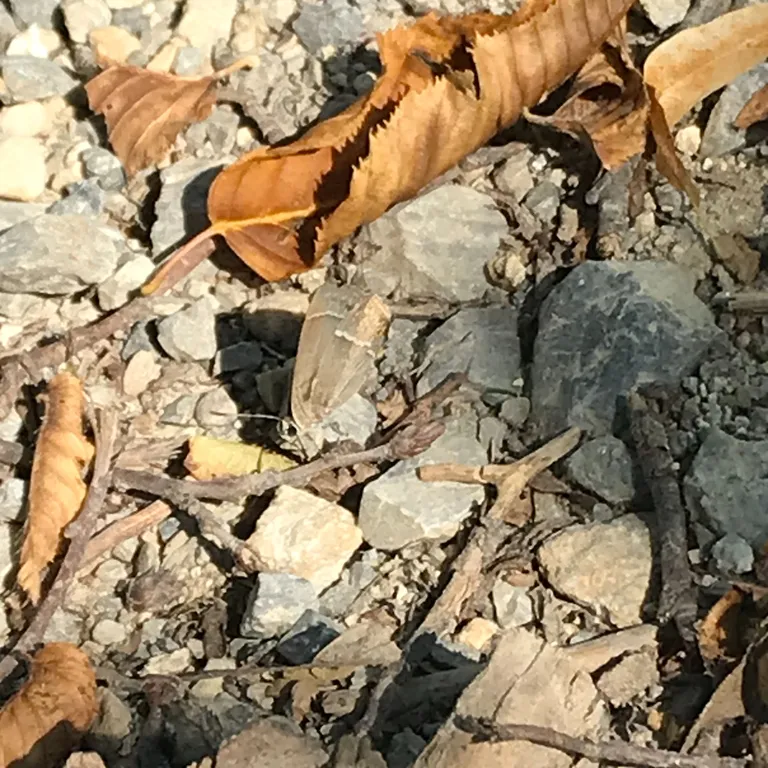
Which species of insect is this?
Favonius quercus (also Quercusia quercus)
